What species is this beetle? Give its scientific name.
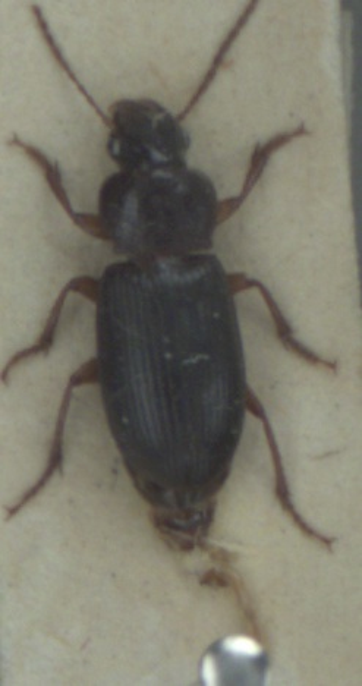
Ophonus rufibarbis
